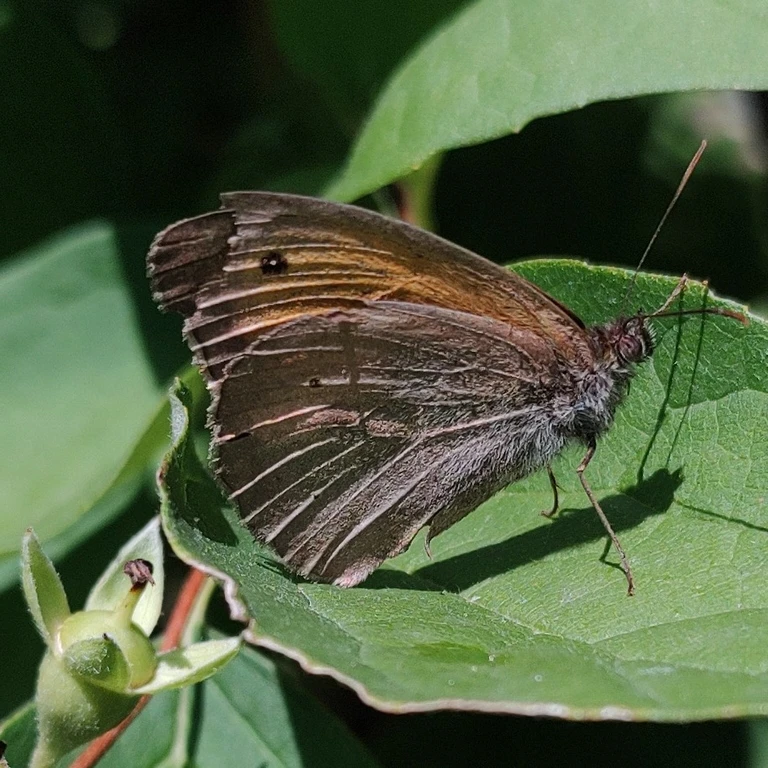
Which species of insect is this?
Maniola jurtina
